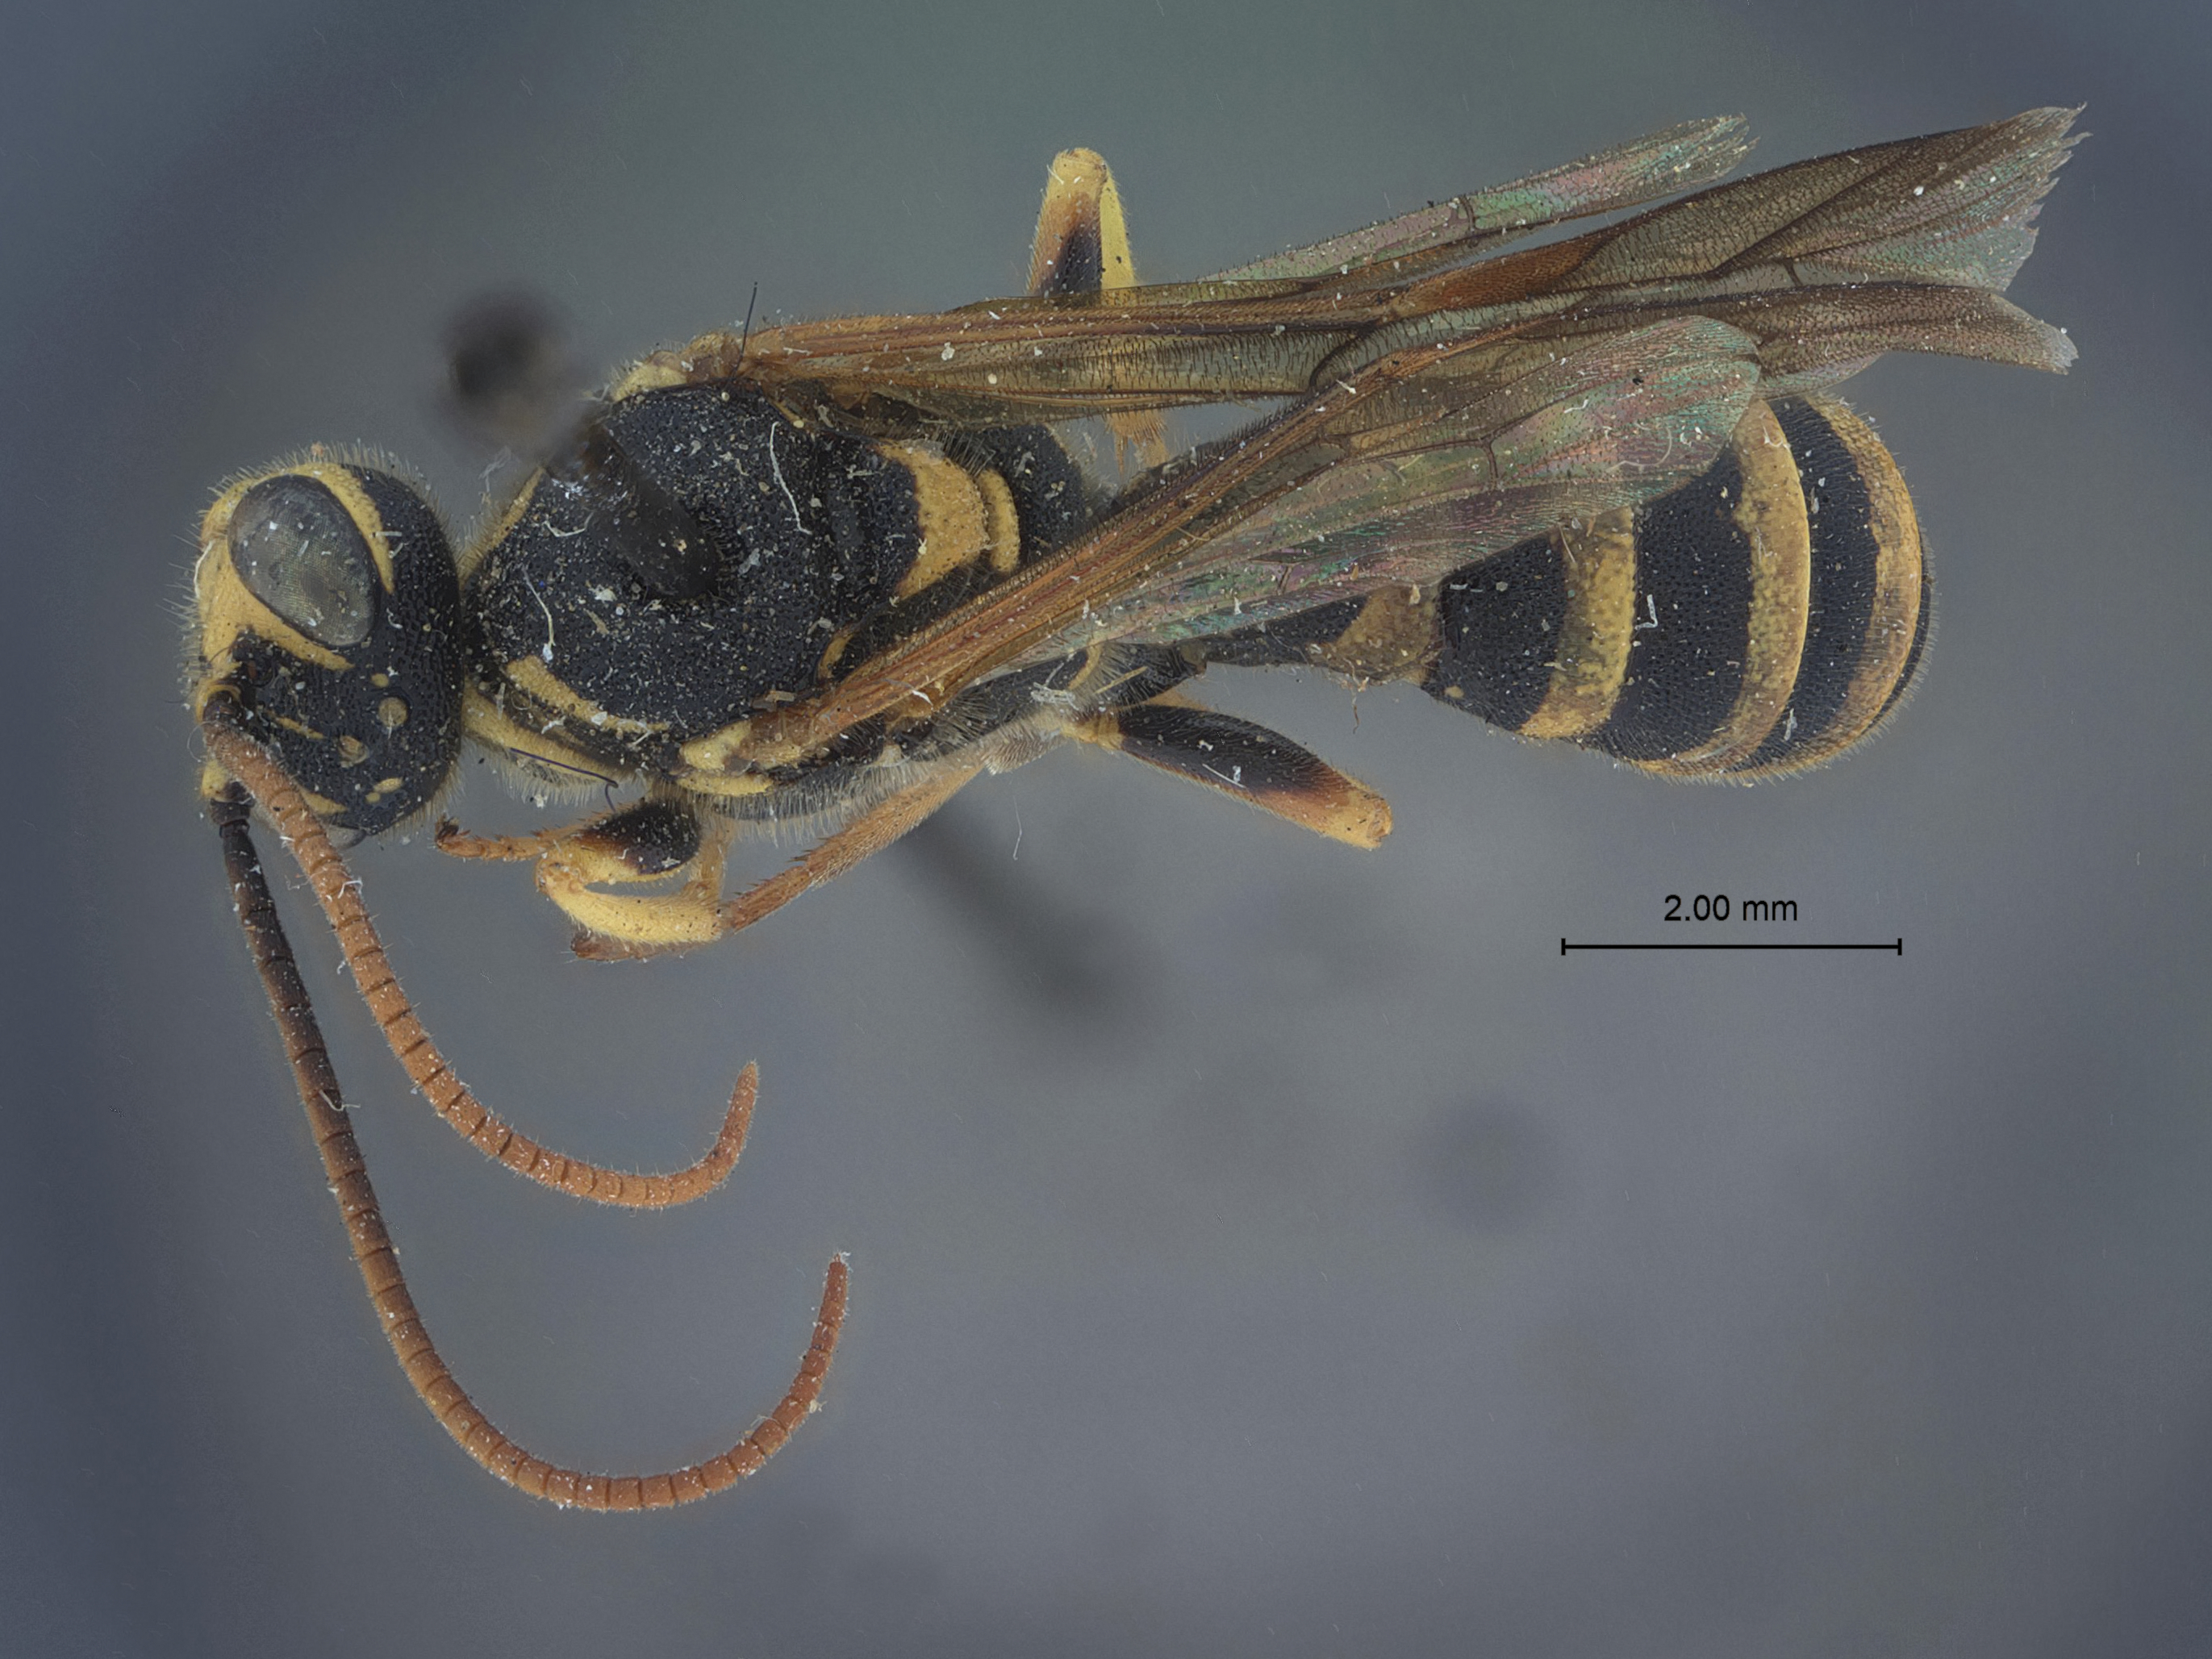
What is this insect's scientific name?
Exenterus lophyri
